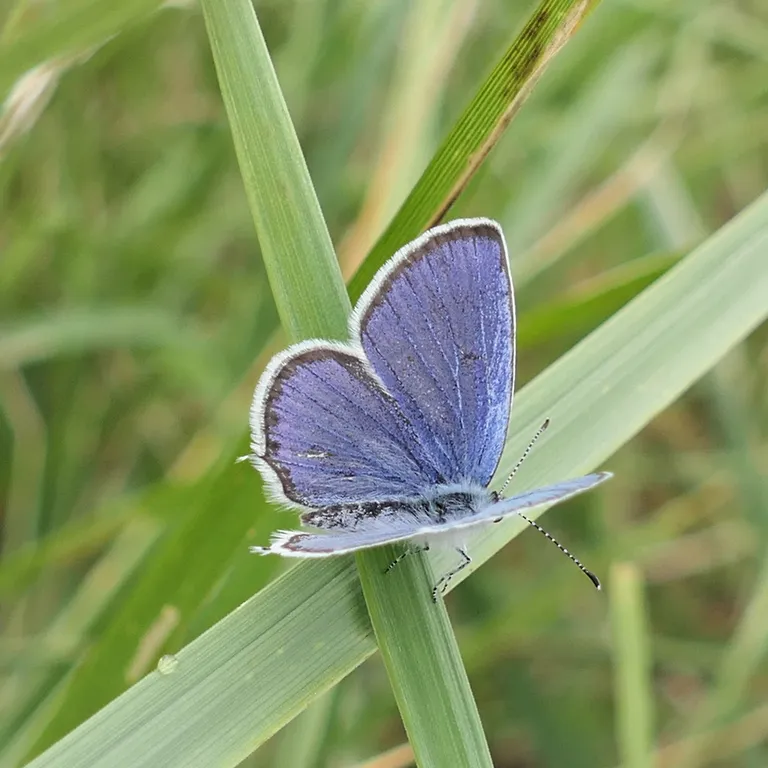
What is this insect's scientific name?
Cupido argiades (also Elkalyce argiades)
